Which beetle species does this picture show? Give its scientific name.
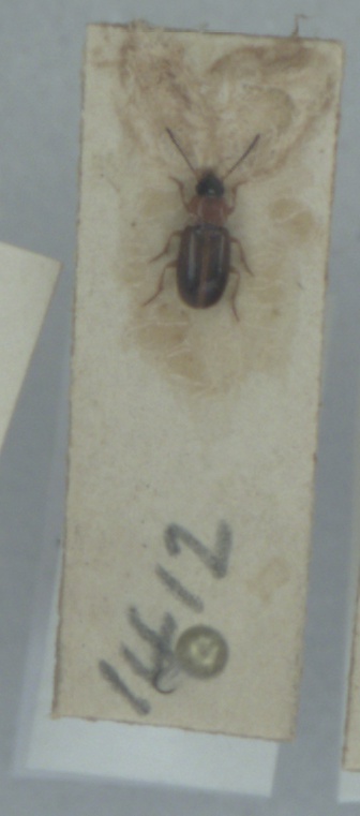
Acupalpus flavicollis
